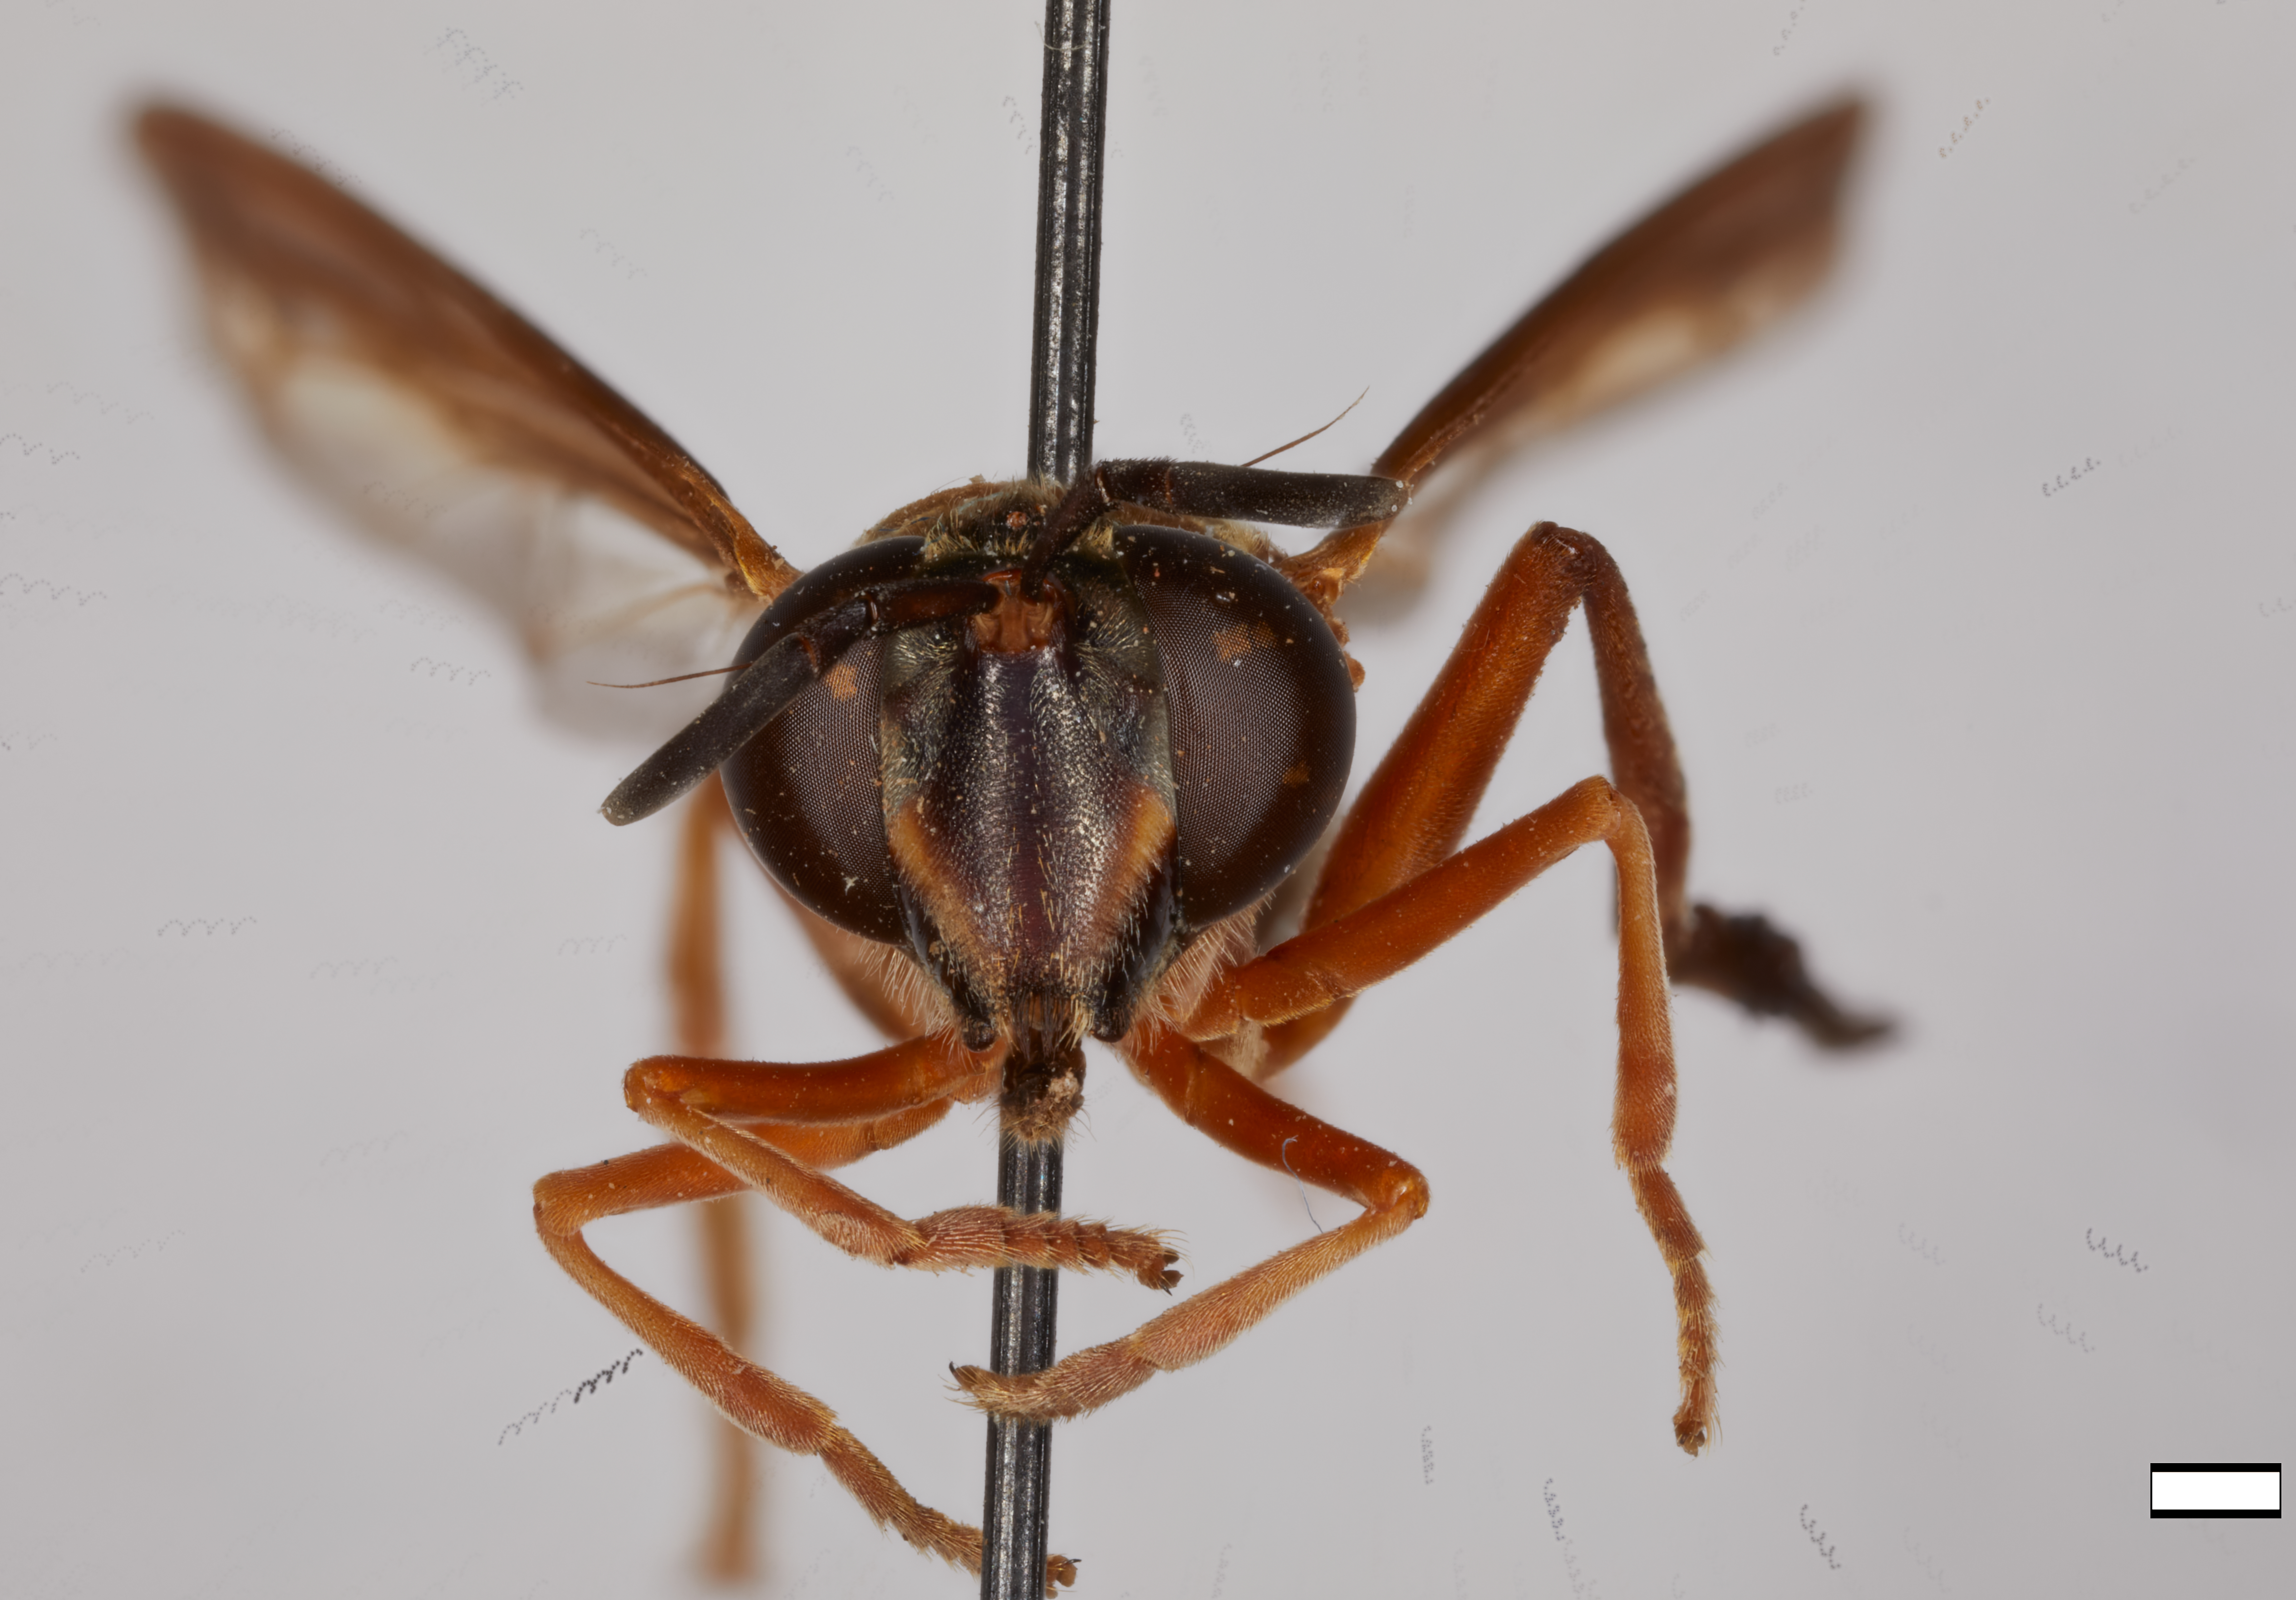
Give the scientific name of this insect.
Microdon diaphanus
